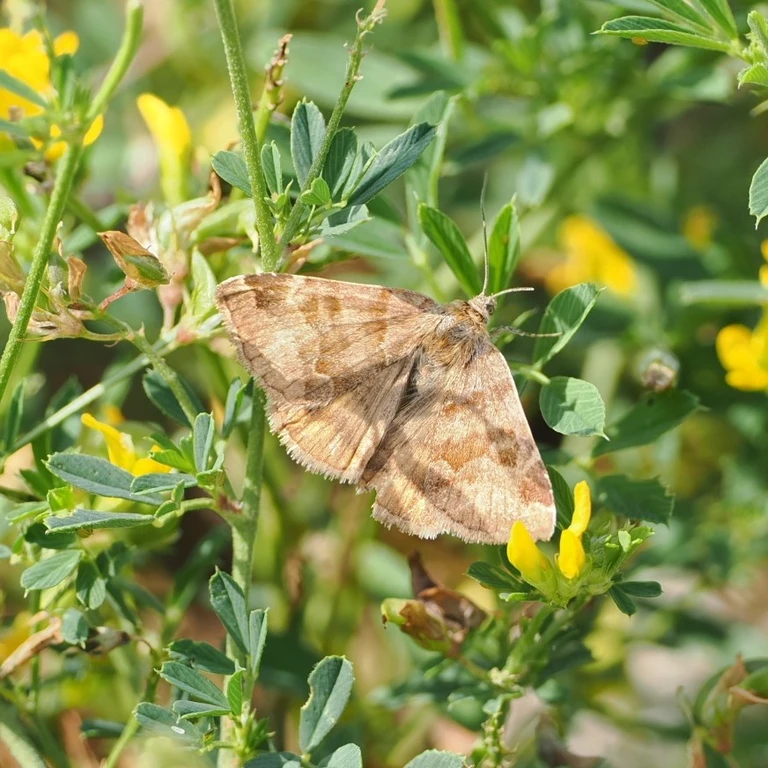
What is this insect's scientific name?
Euclidia glyphica
